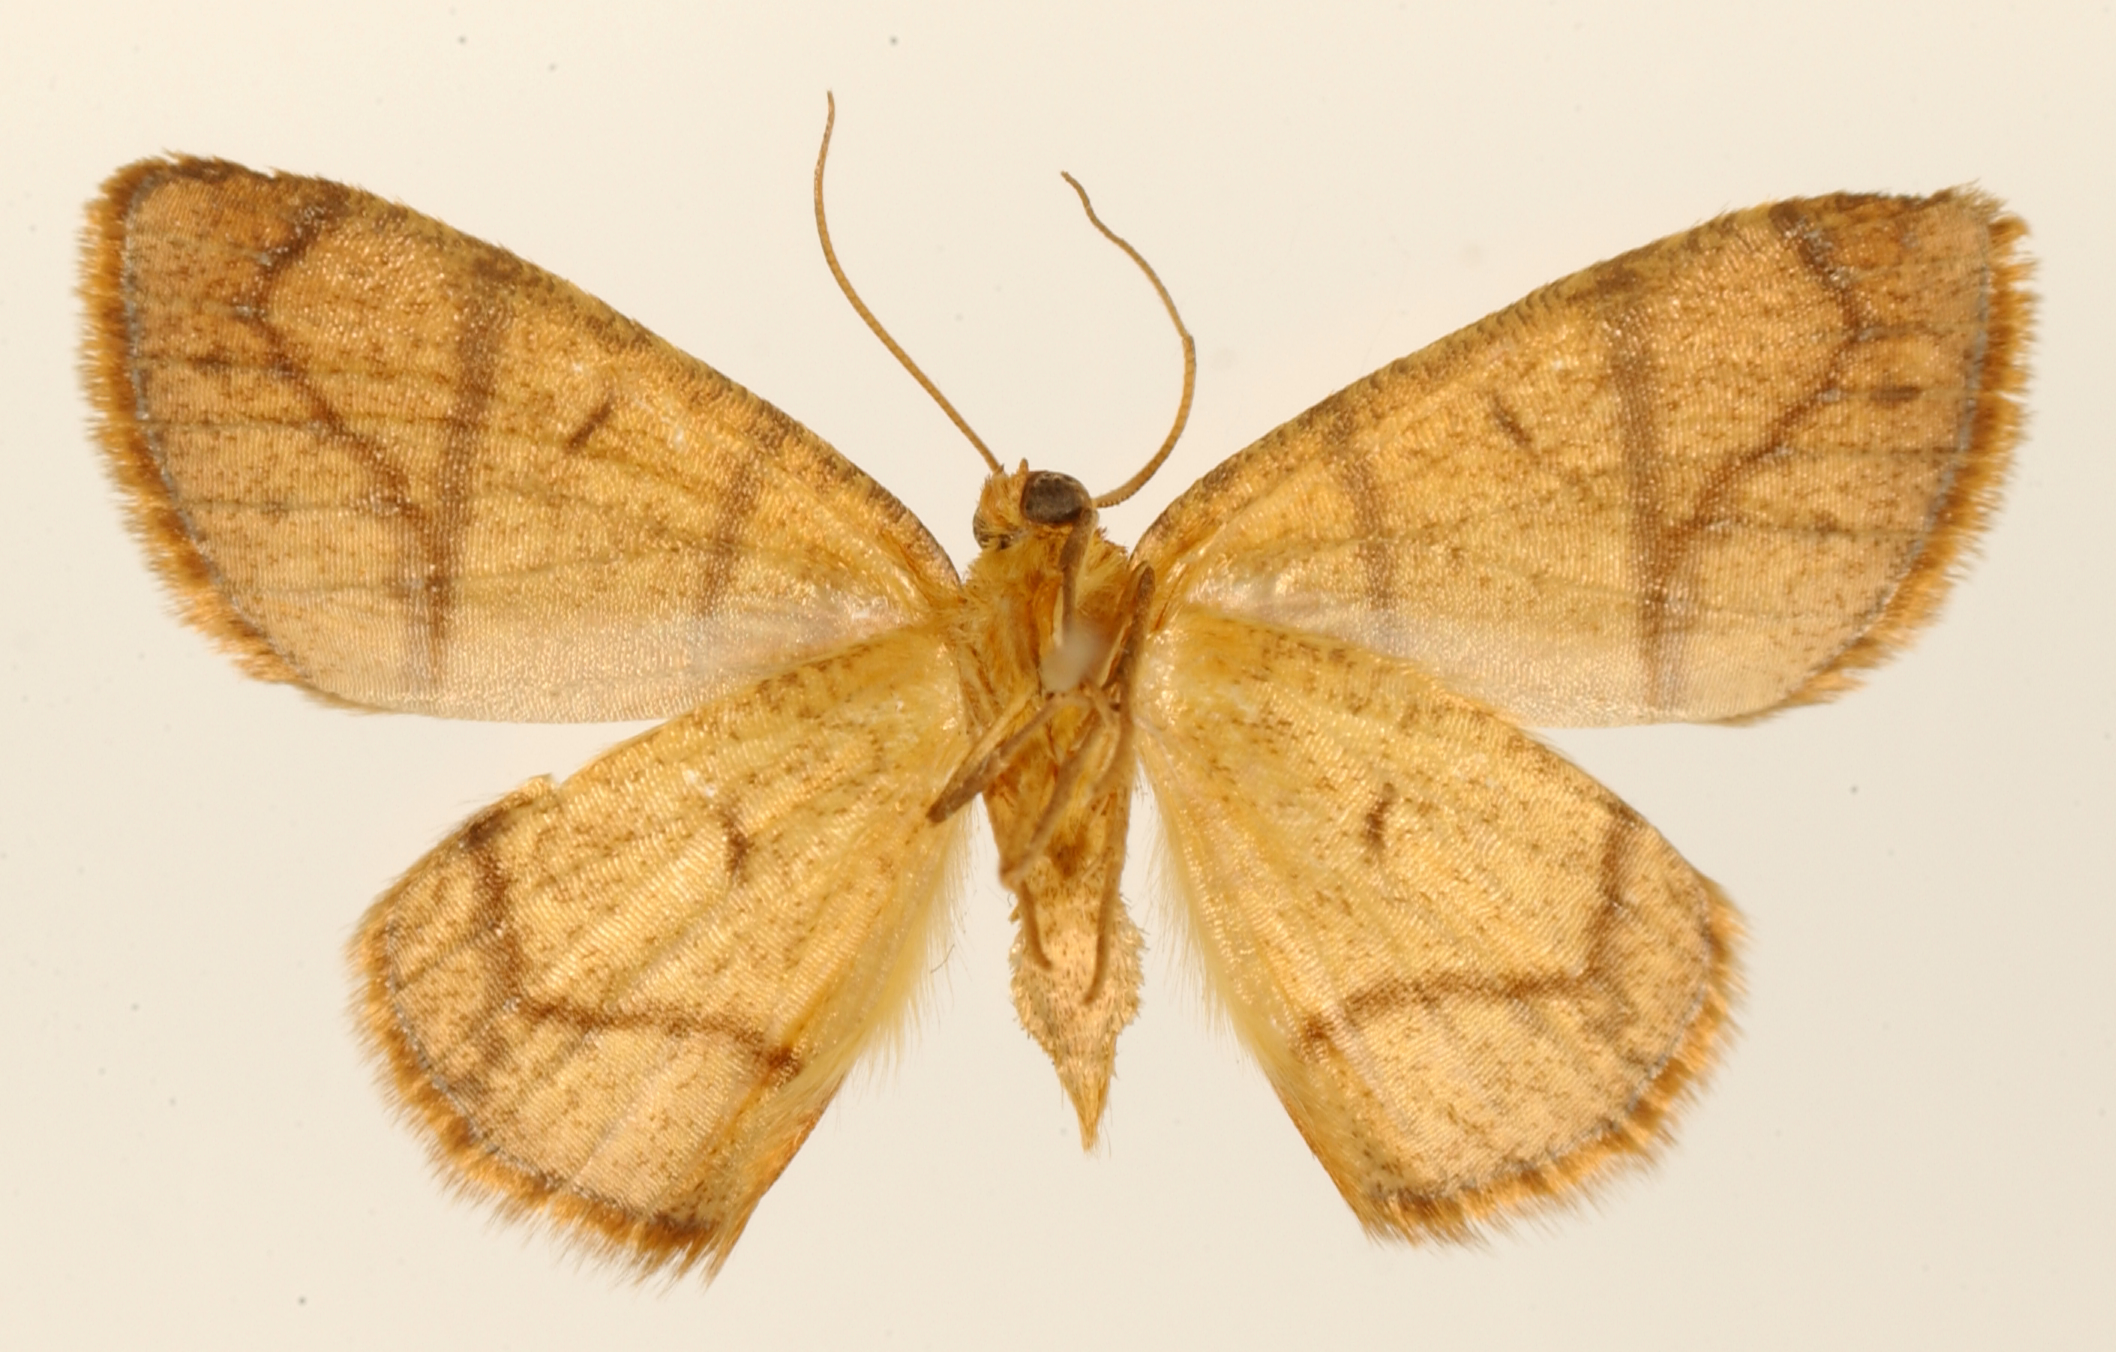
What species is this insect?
Heterolocha saeta
